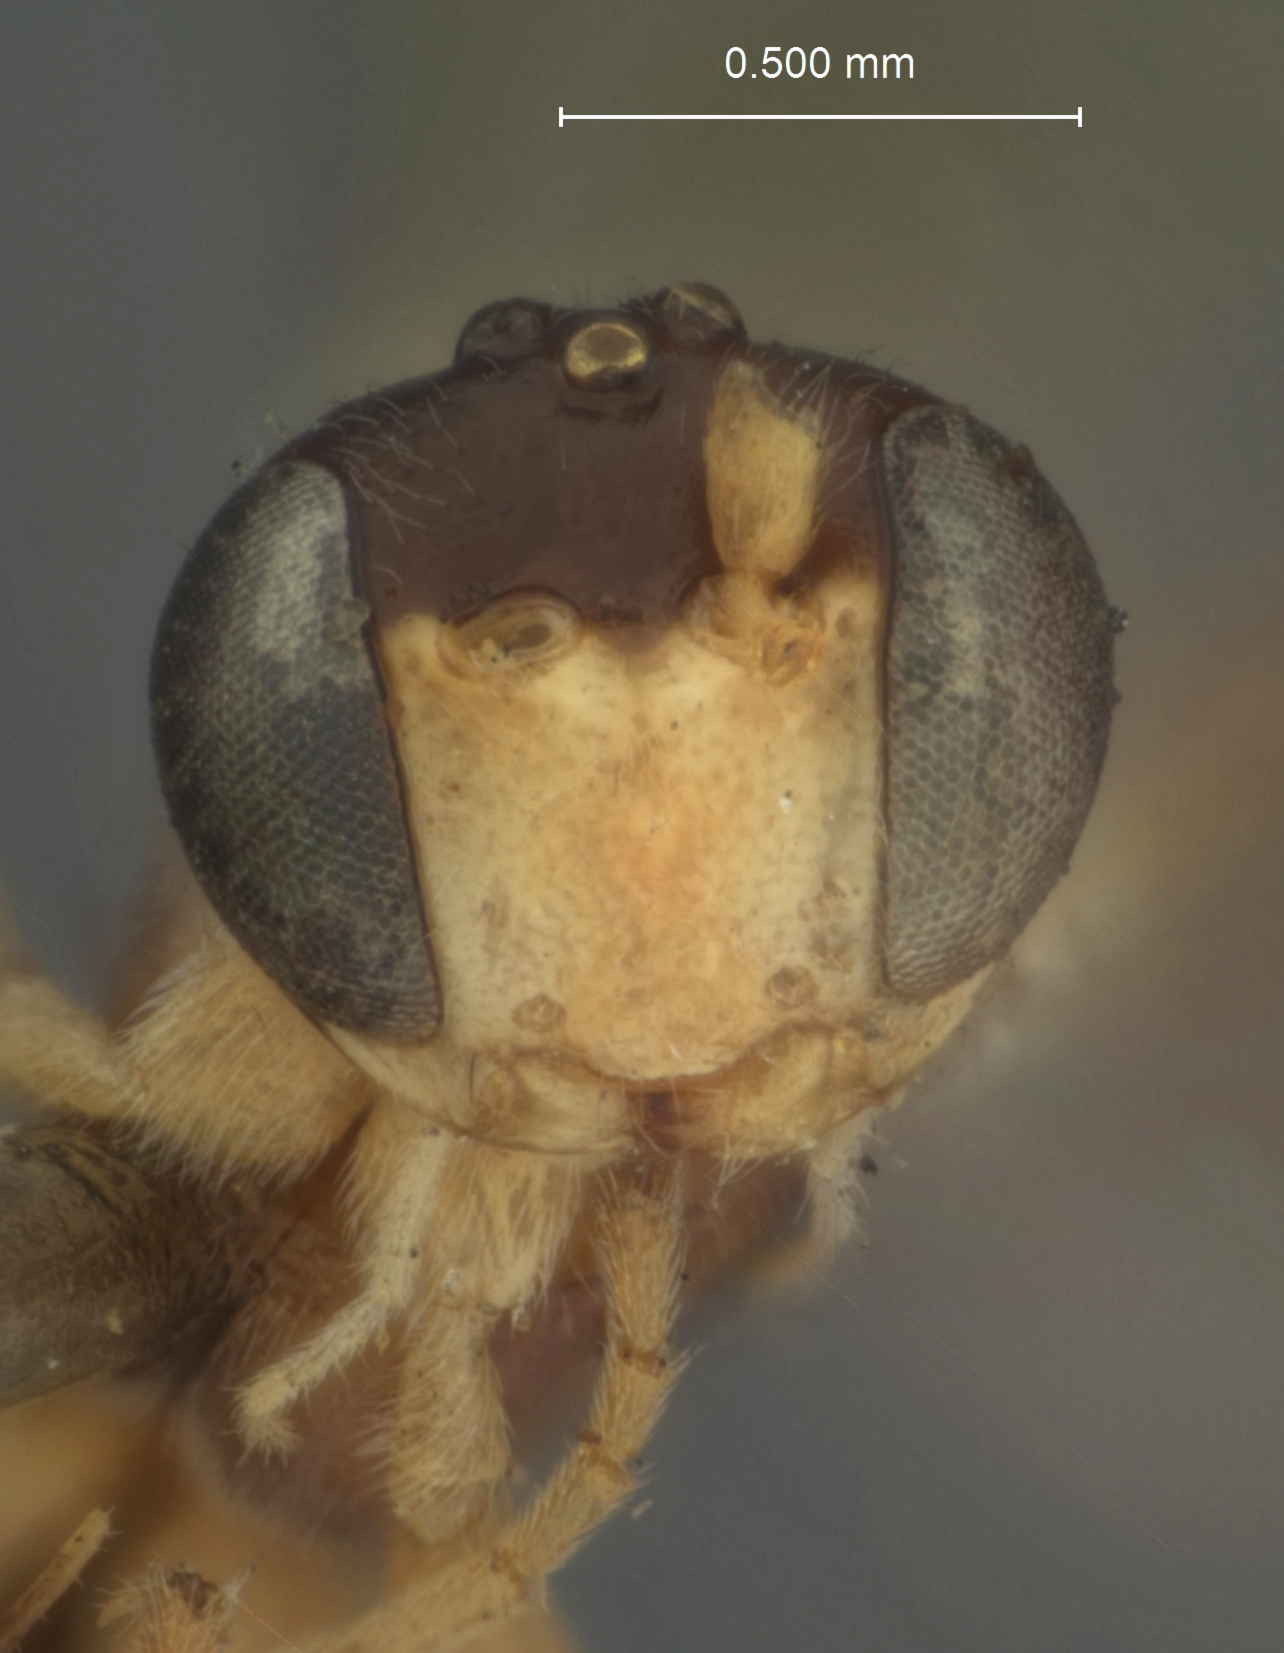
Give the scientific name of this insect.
Mesochorus orcae
